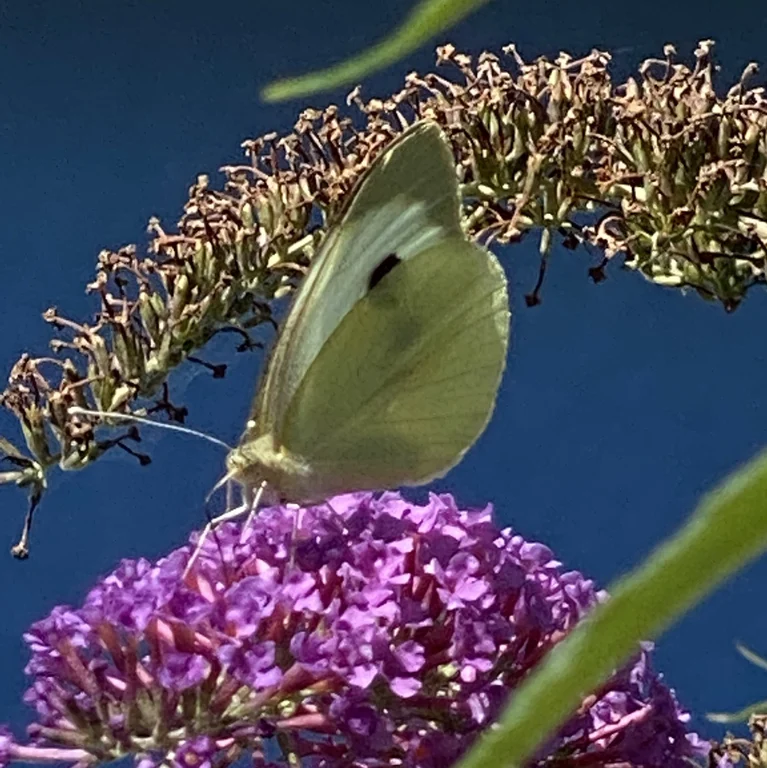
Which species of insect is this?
Pieris brassicae
